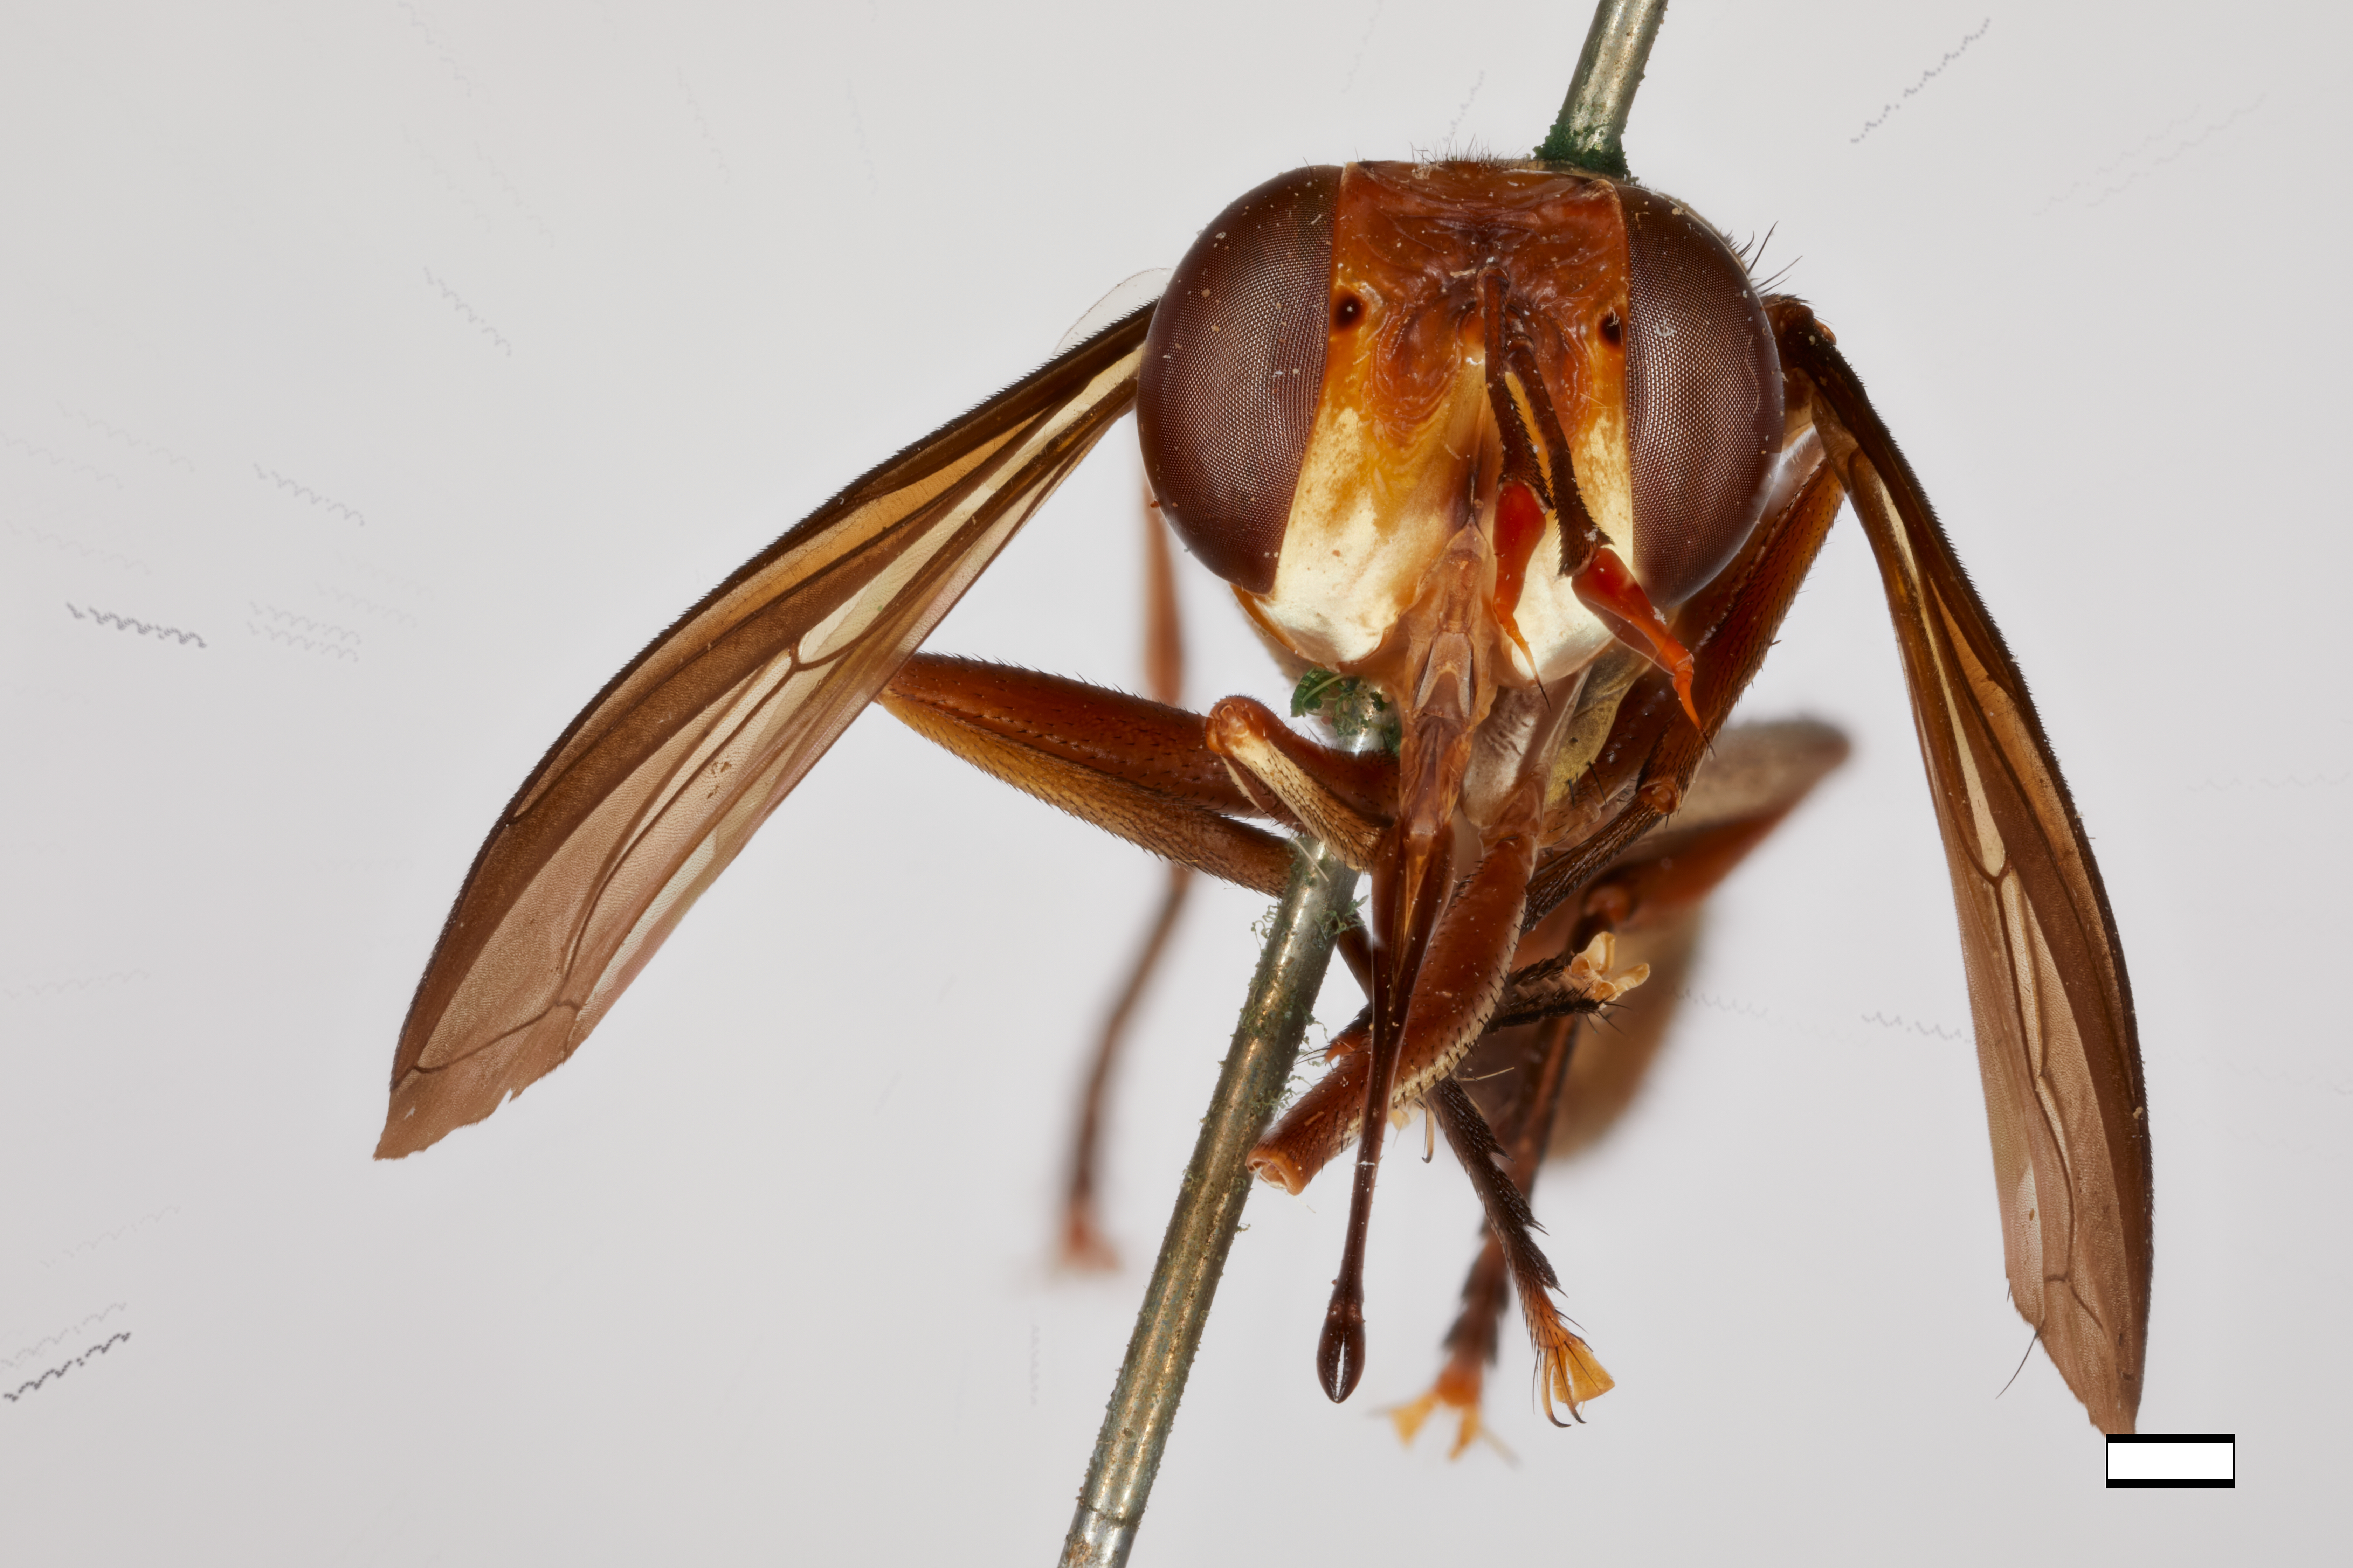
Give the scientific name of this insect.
Conops bakeri
